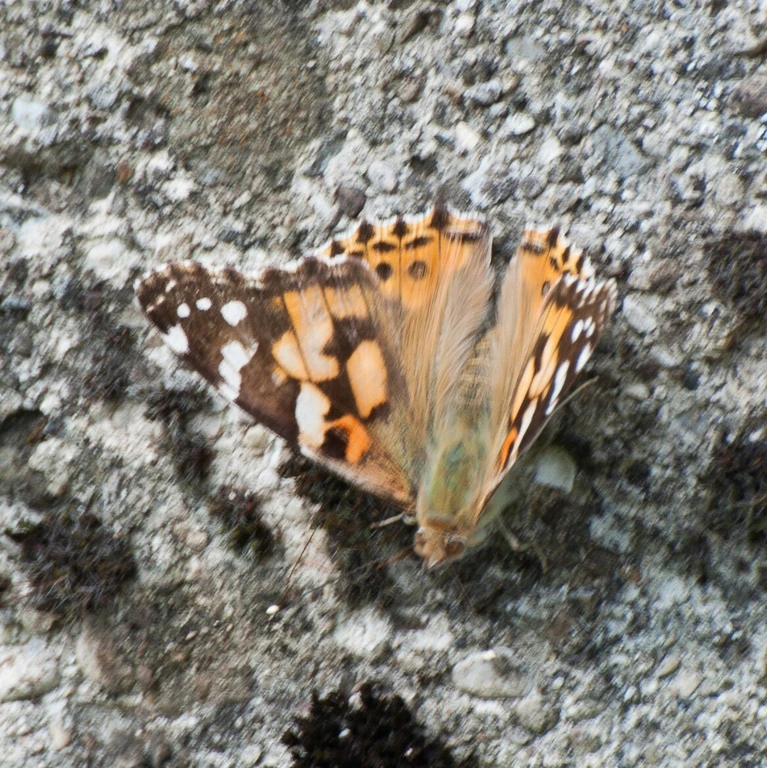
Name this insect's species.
Vanessa cardui
